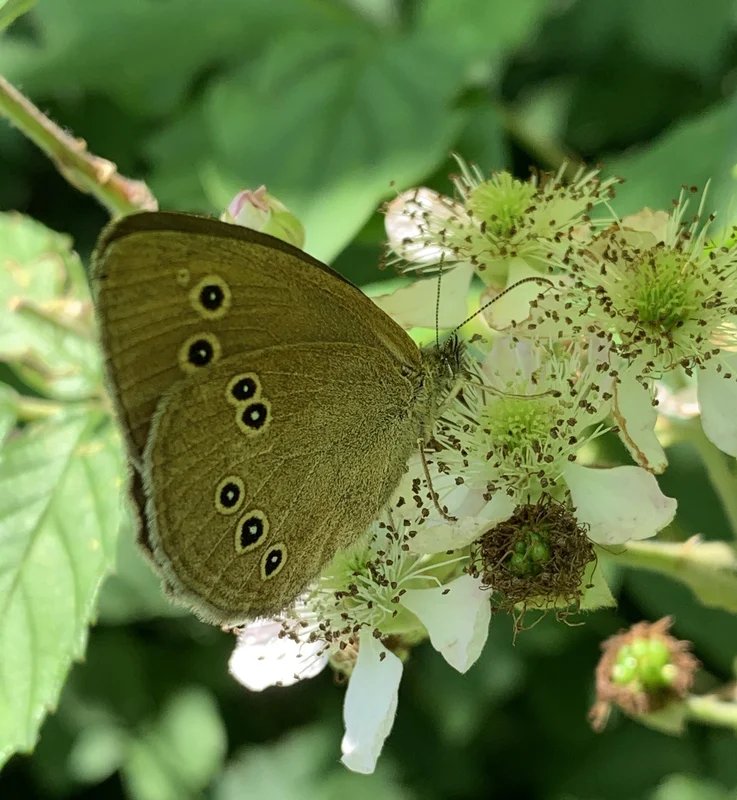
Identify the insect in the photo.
Aphantopus hyperantus
